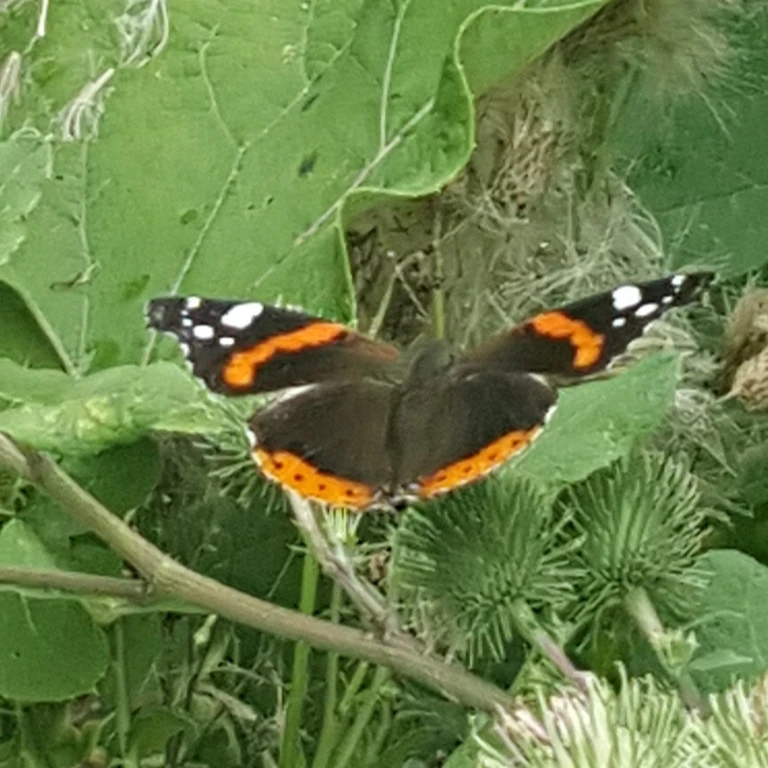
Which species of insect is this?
Vanessa atalanta
